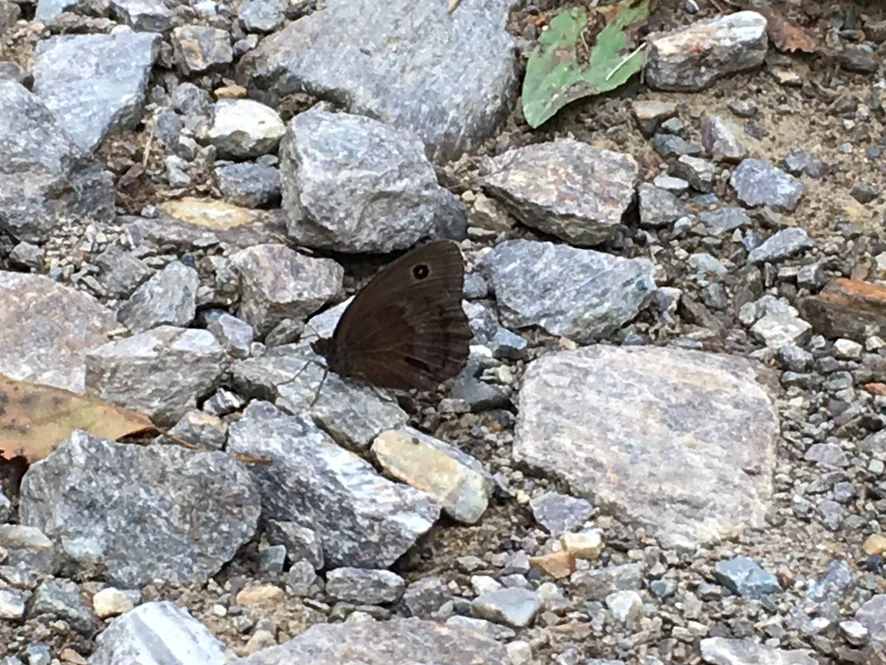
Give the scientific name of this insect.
Minois dryas
